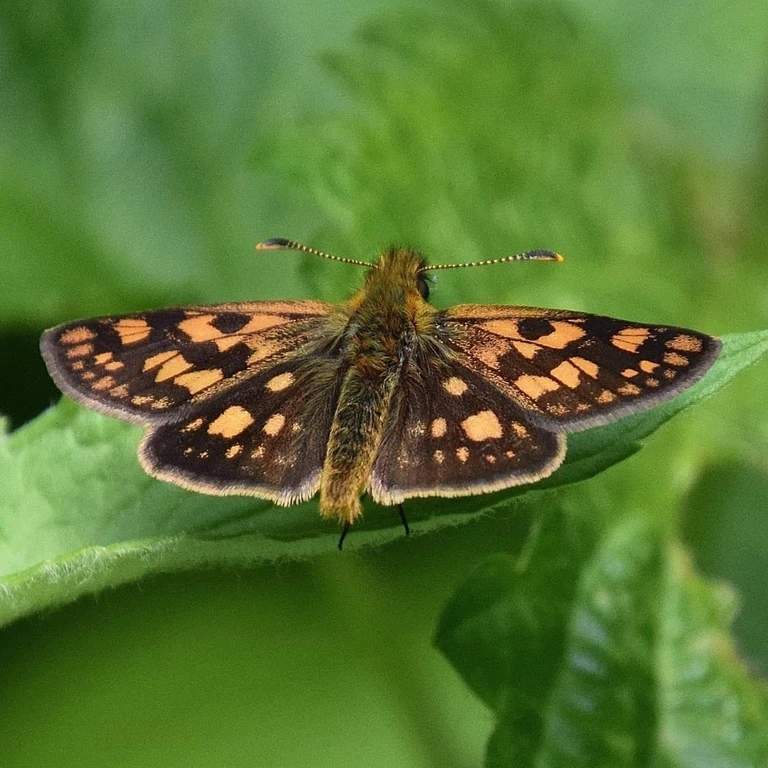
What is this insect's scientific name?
Carterocephalus palaemon
